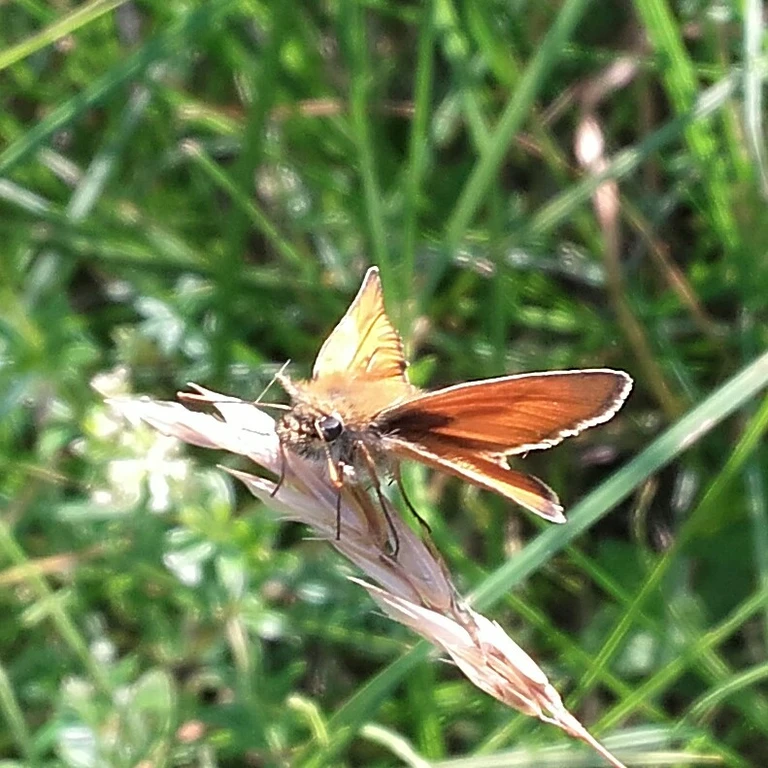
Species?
Thymelicus sylvestris
